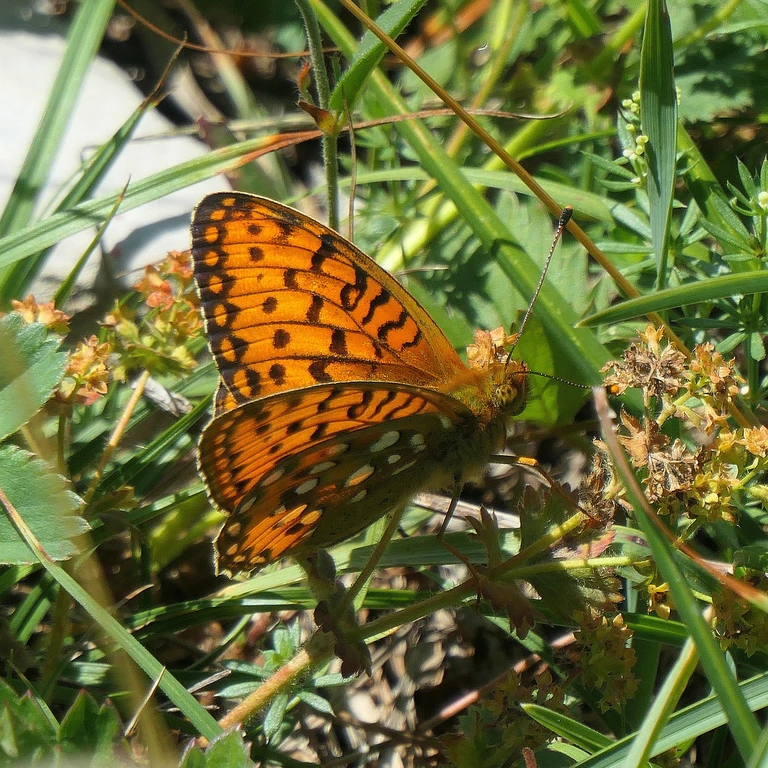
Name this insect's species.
Speyeria aglaja
